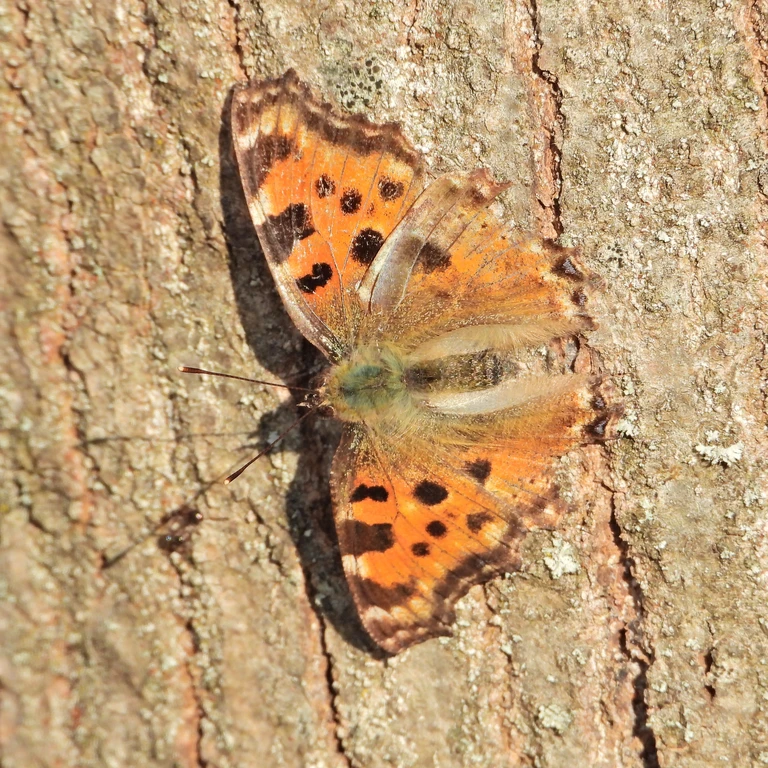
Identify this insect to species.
Nymphalis polychloros
